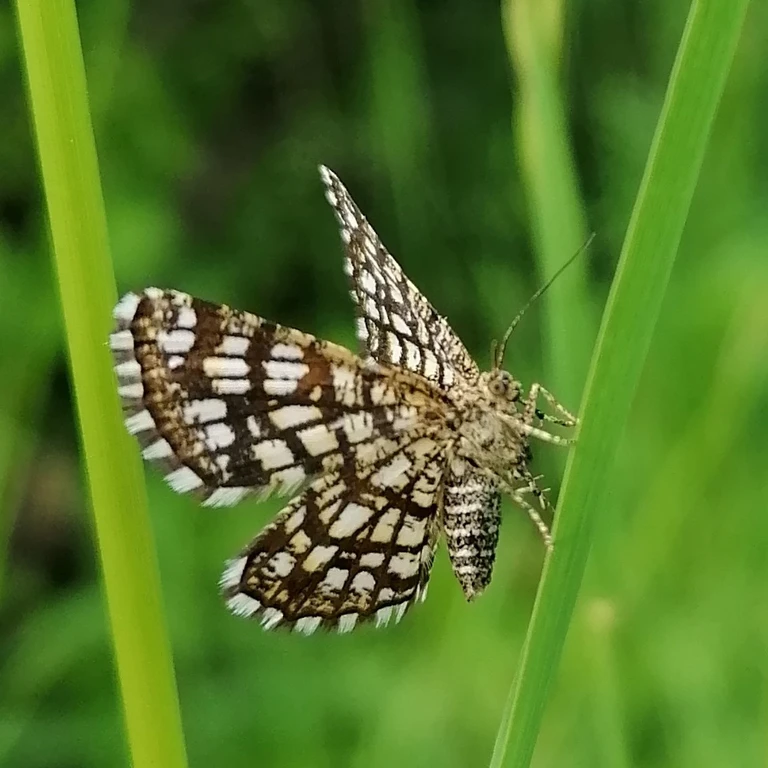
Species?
Chiasmia clathrata
